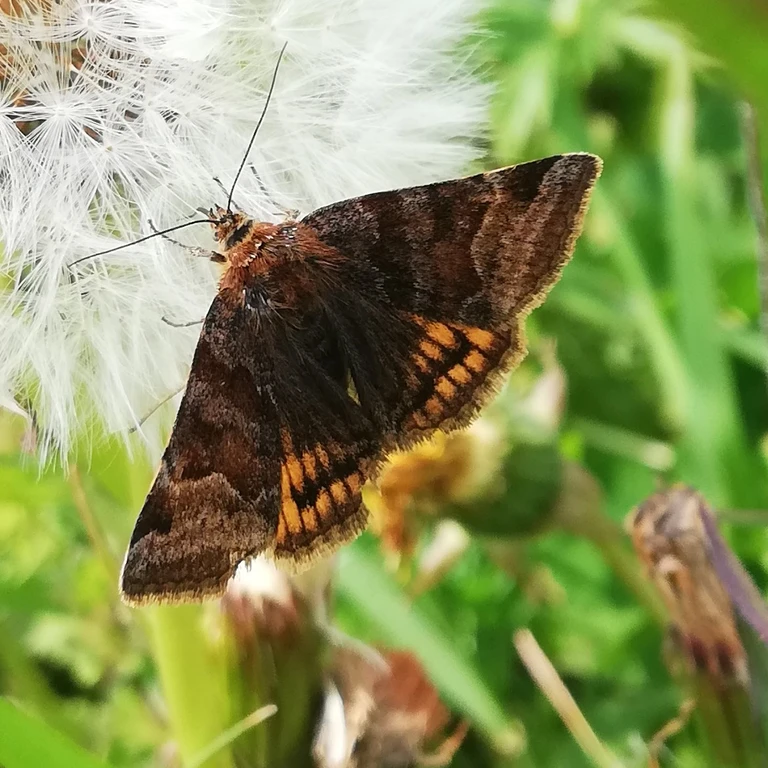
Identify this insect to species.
Euclidia glyphica
